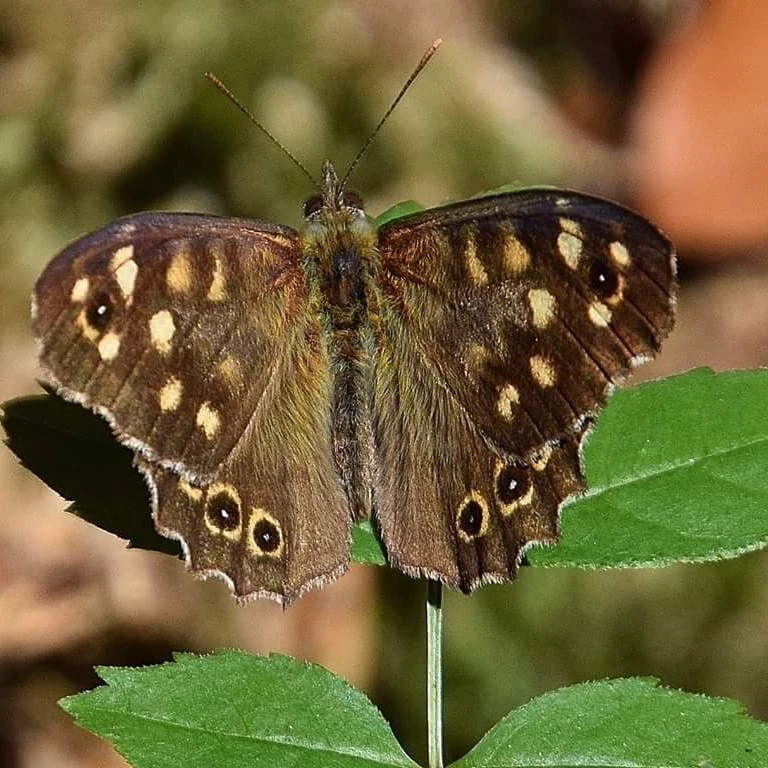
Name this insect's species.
Pararge aegeria
